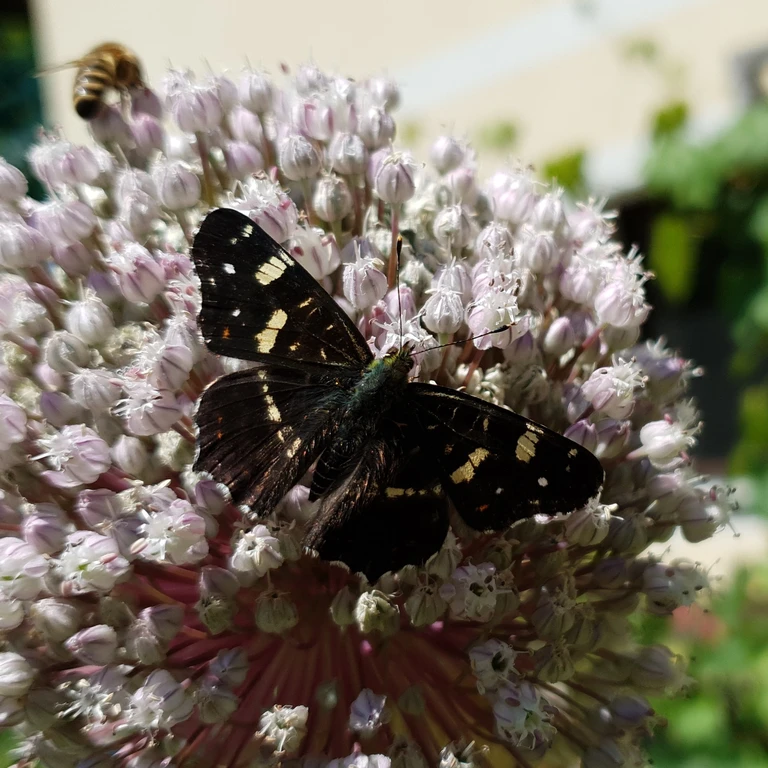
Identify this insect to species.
Araschnia levana
